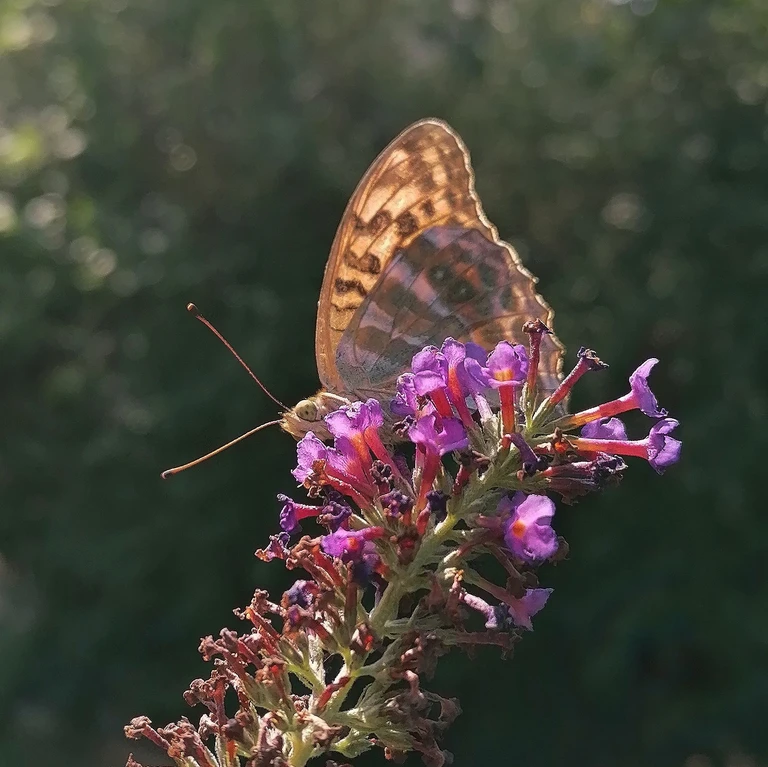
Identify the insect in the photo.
Argynnis paphia
